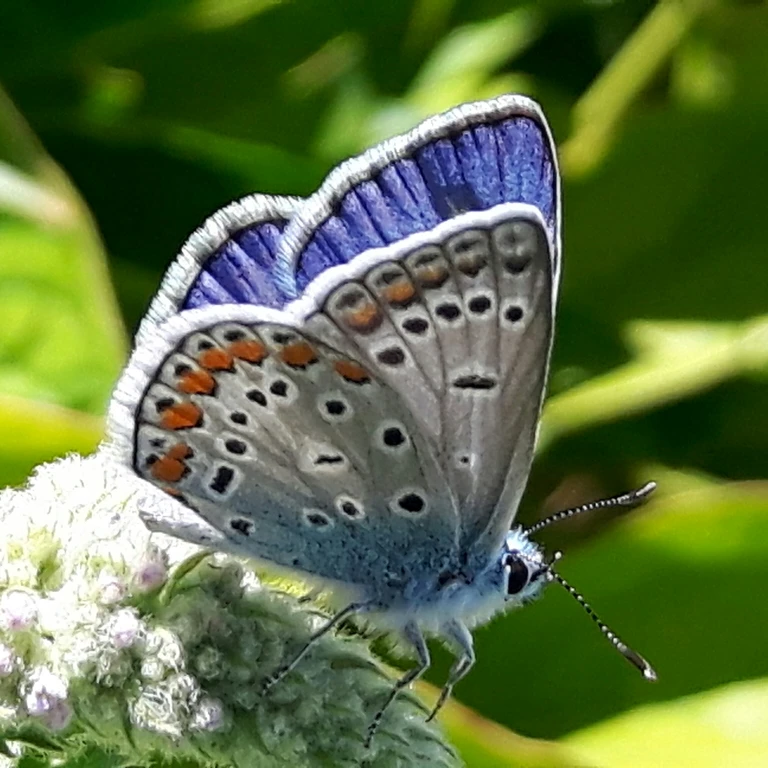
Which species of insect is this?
Polyommatus icarus
